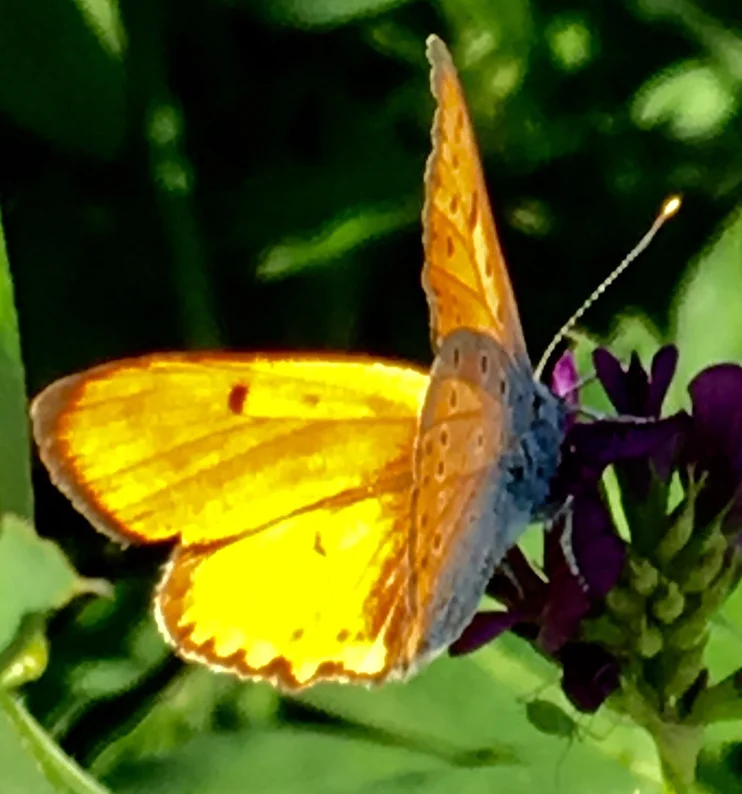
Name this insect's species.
Lycaena dispar
